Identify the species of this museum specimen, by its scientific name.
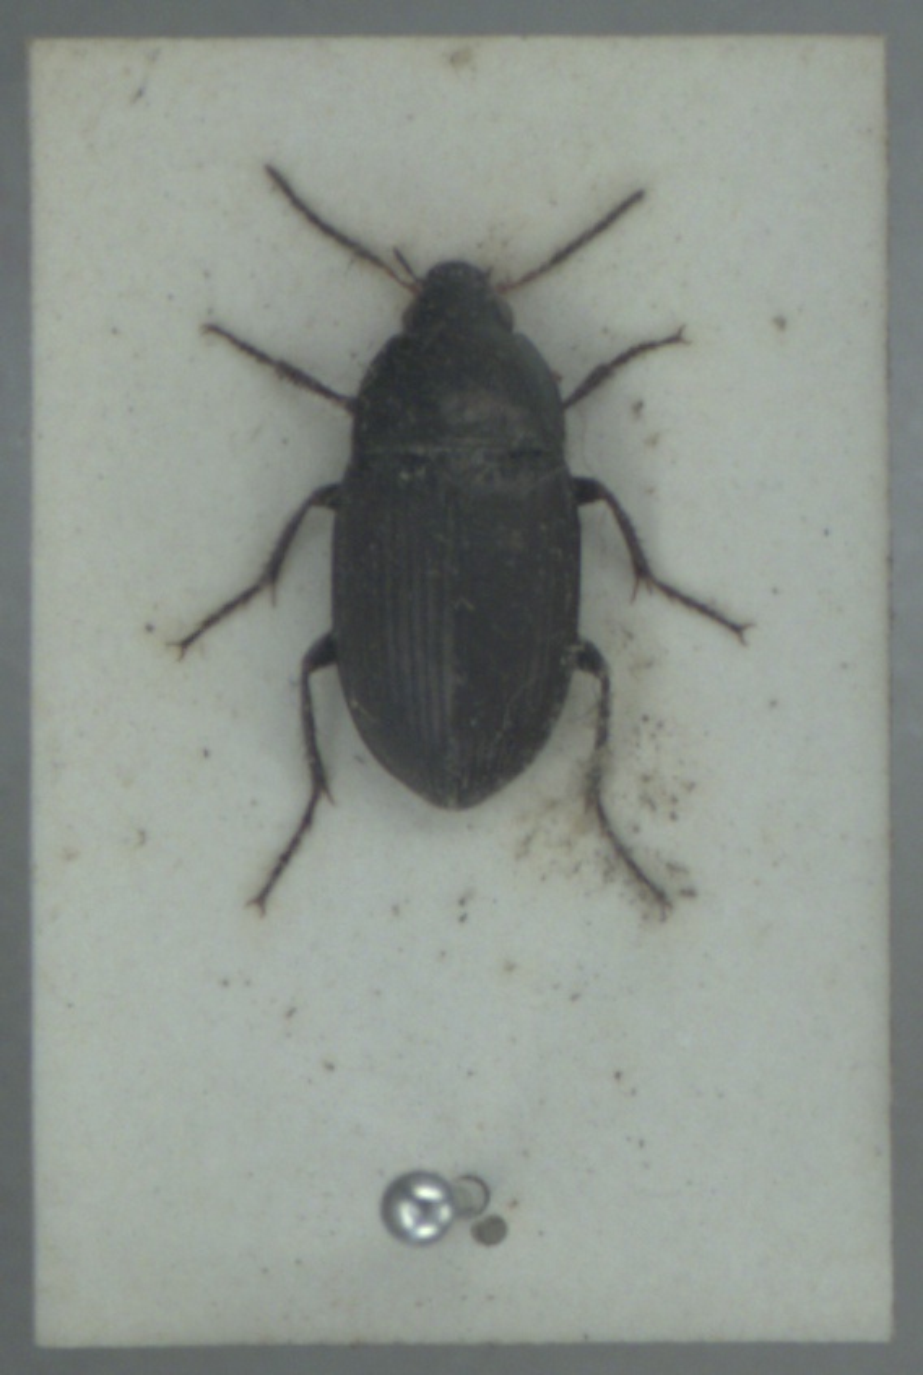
Amara similata
